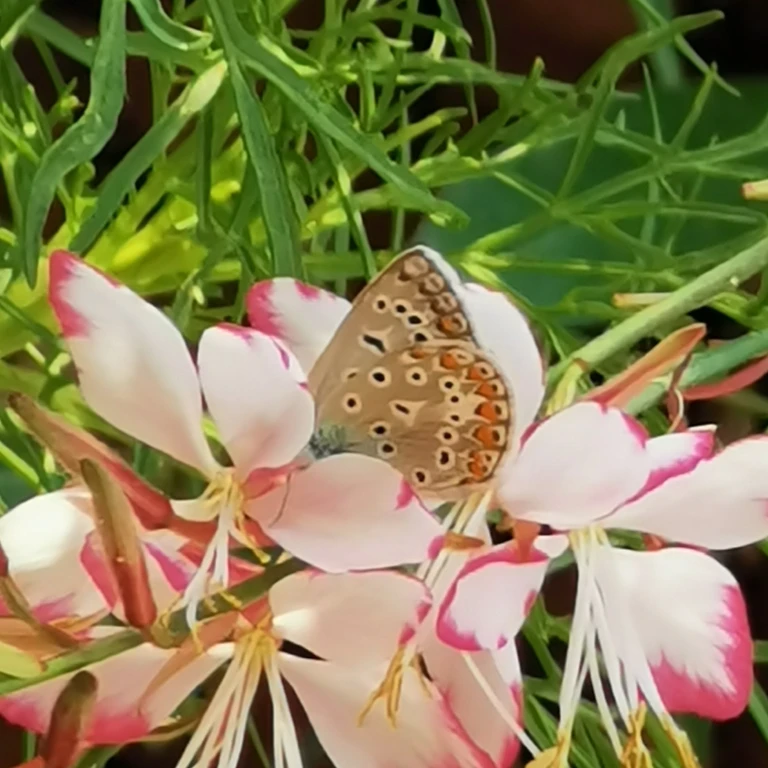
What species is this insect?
Polyommatus icarus
